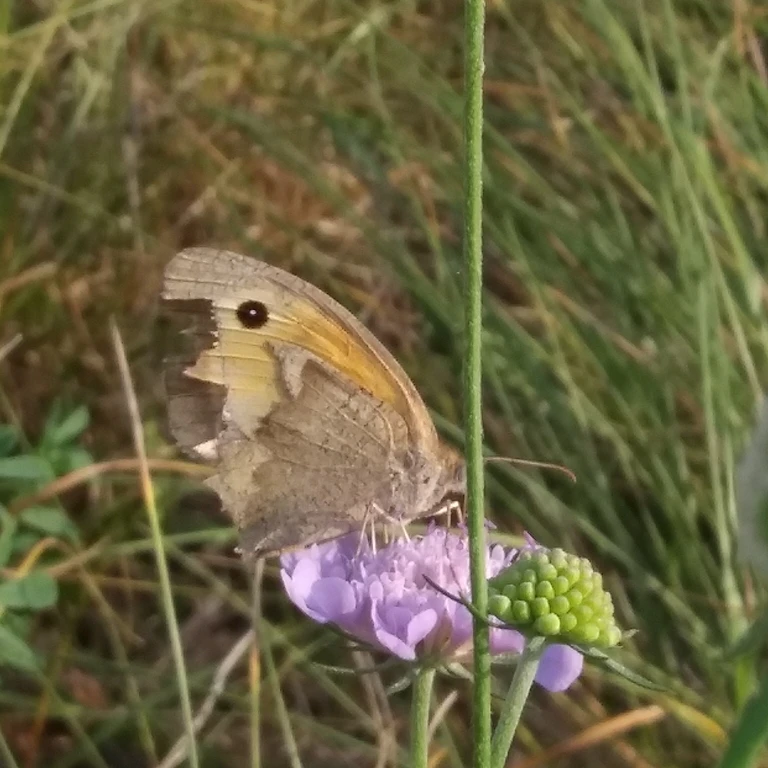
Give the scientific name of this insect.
Maniola jurtina
